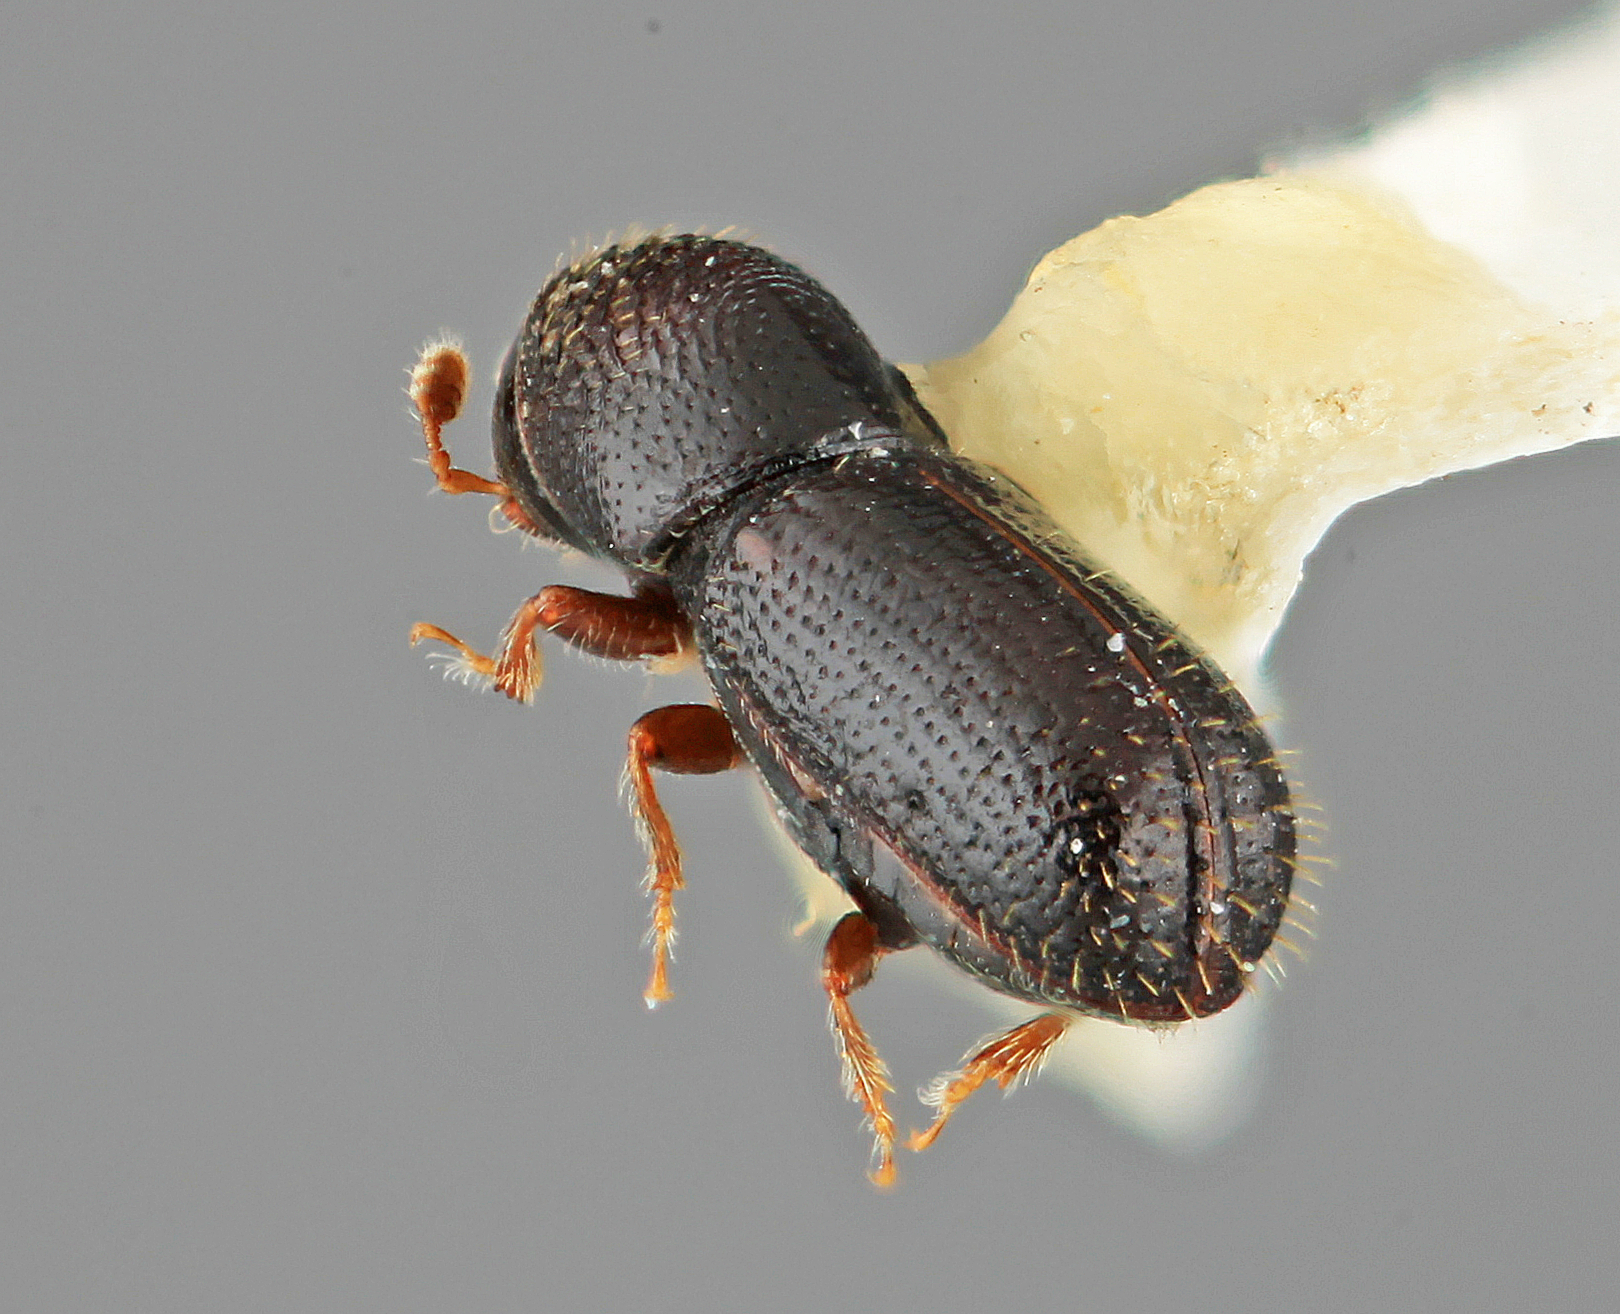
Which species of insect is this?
Pityophthorus parilis
